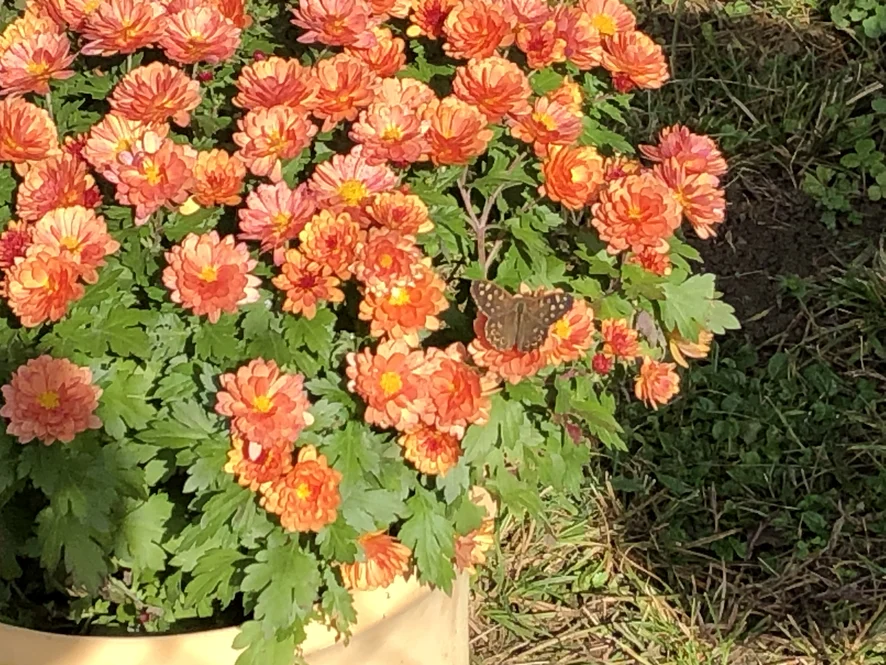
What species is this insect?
Pararge aegeria
